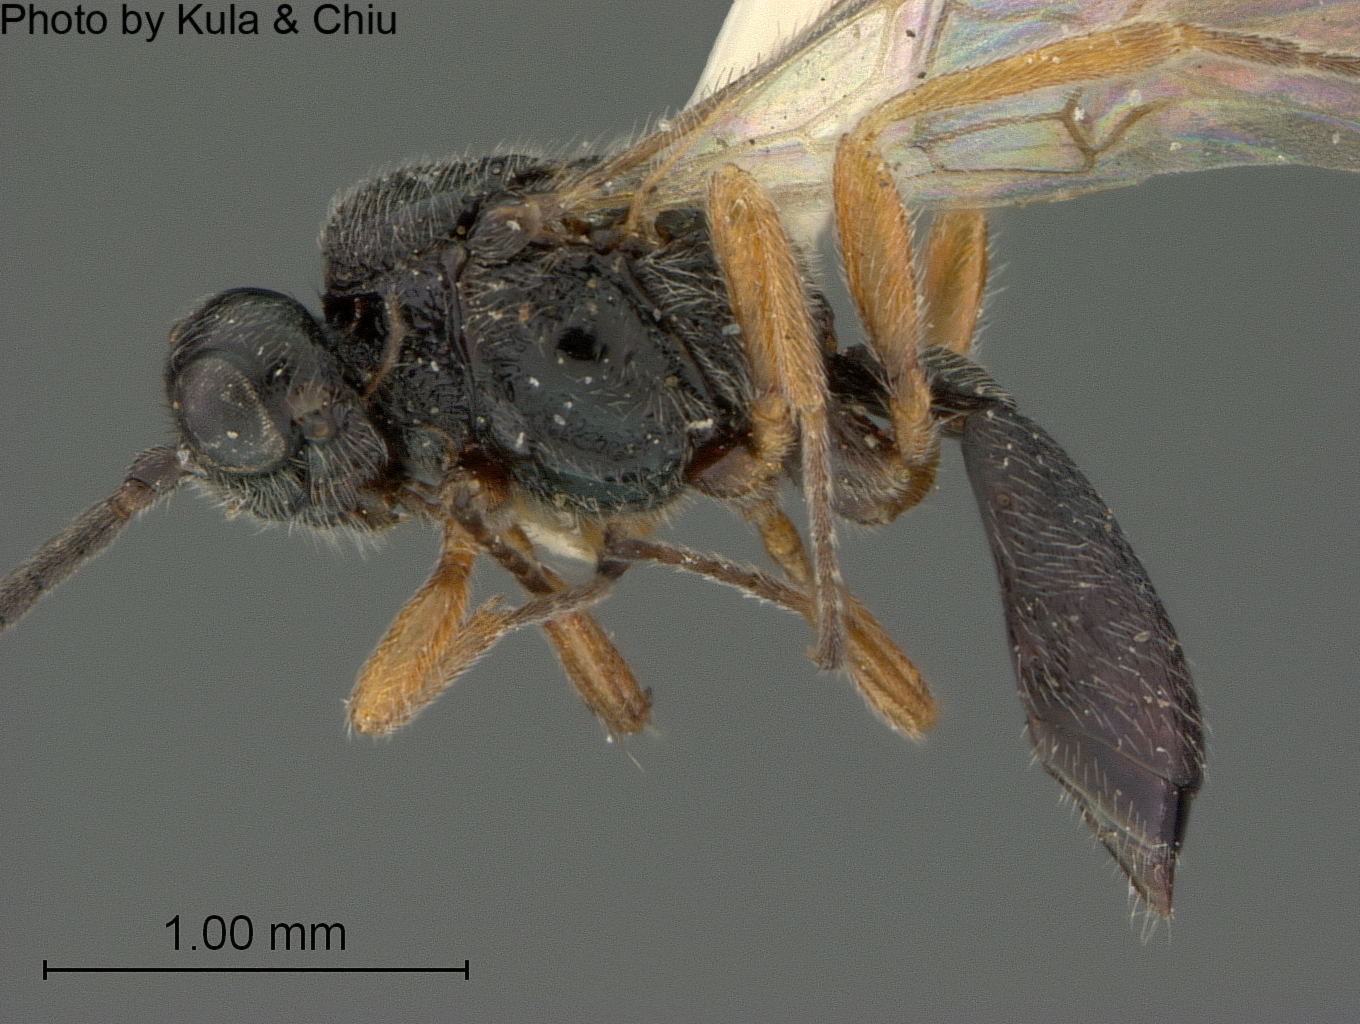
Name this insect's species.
Symphya portlandica
